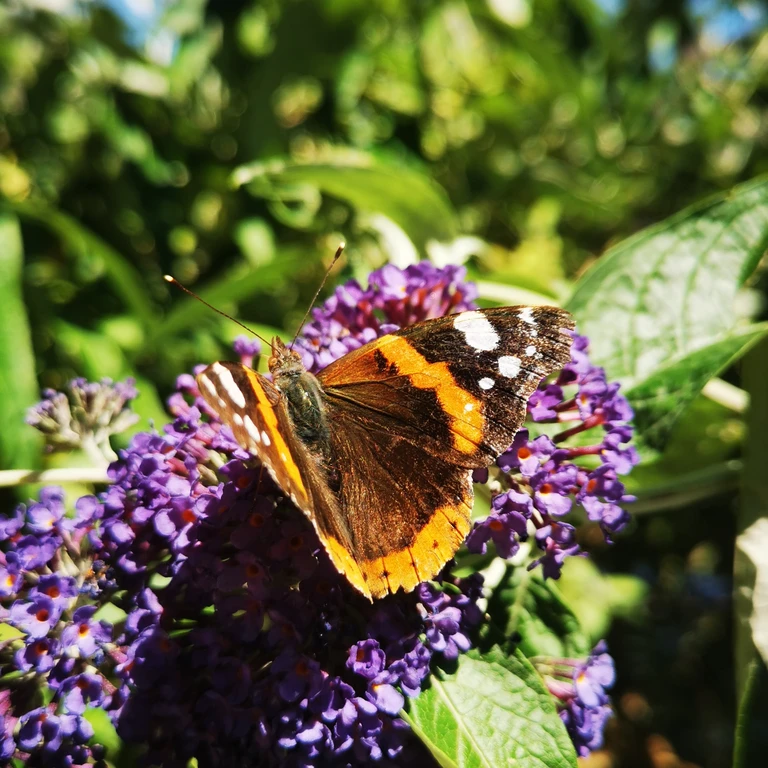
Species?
Vanessa atalanta
